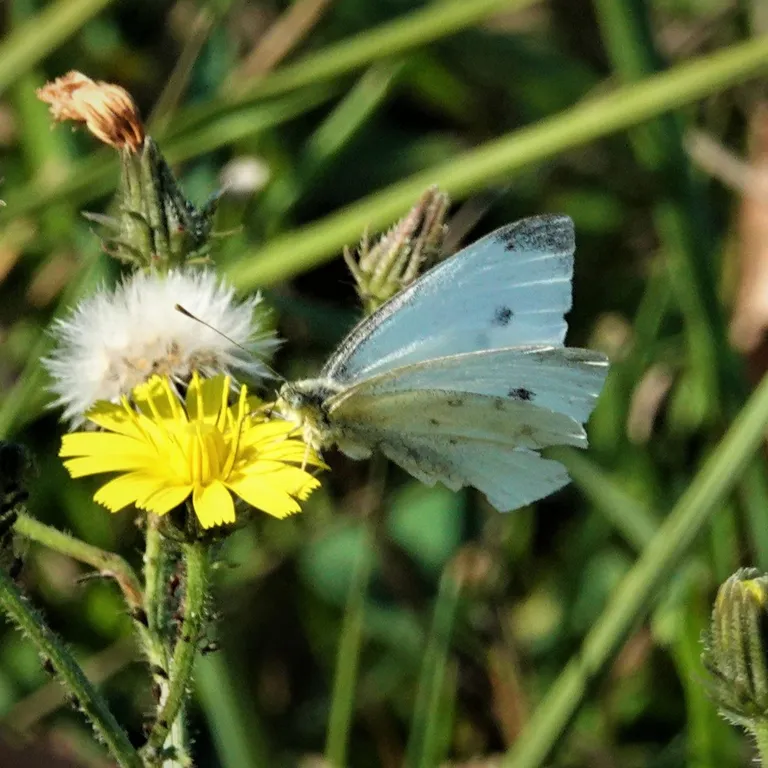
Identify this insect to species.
Pieris rapae
